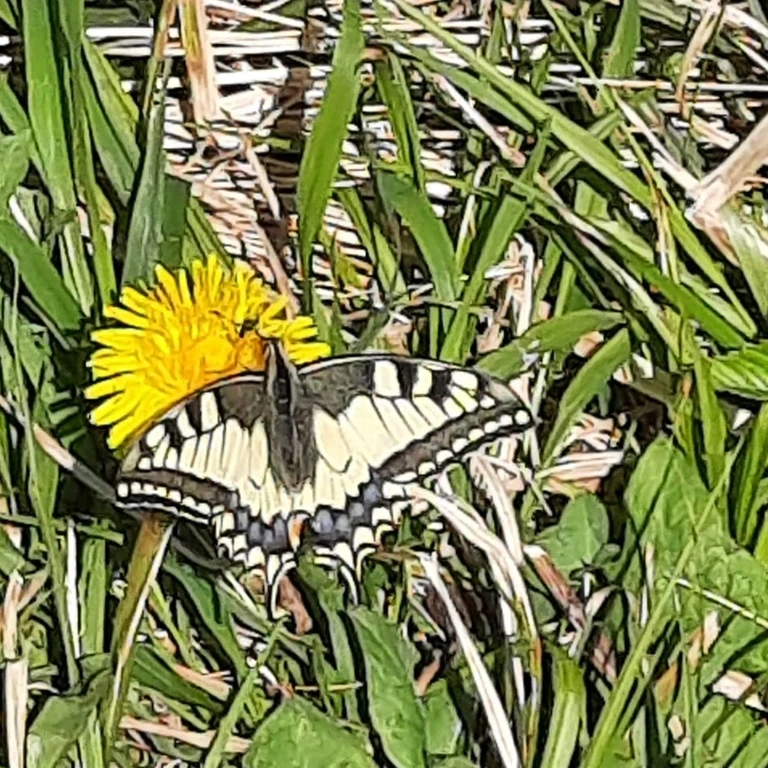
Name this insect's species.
Papilio machaon
